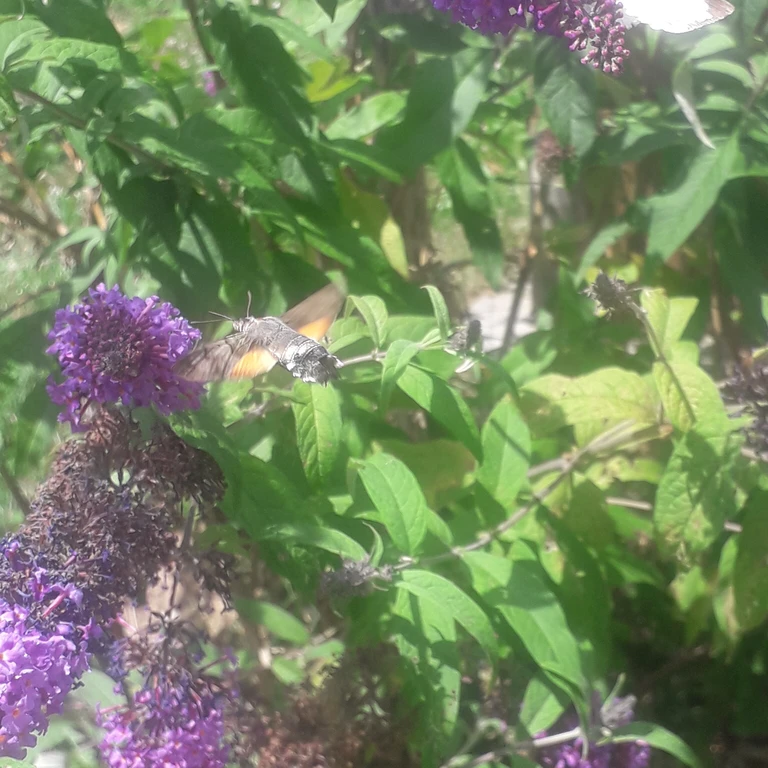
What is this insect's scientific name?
Macroglossum stellatarum
